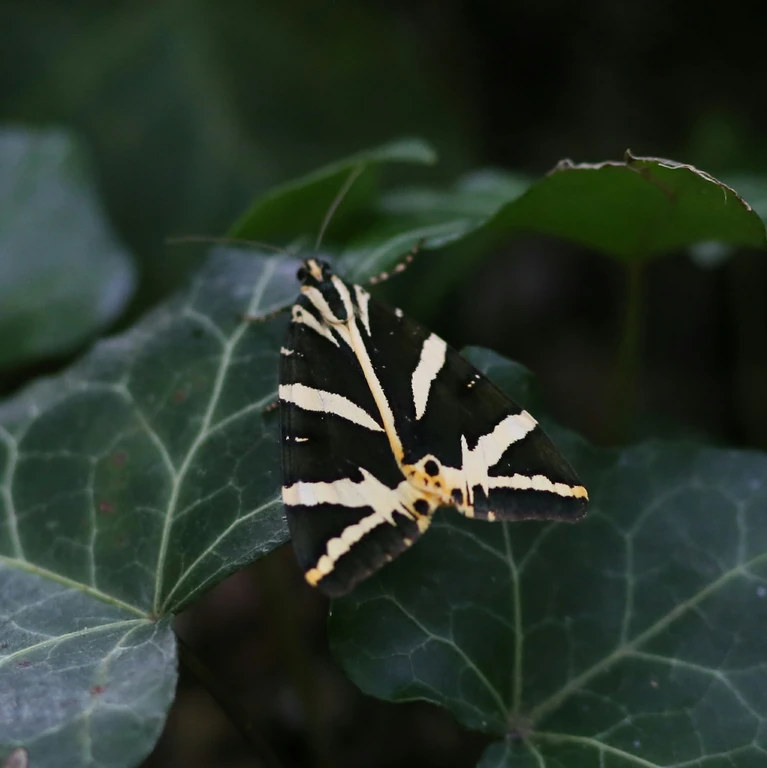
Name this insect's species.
Euplagia quadripunctaria
